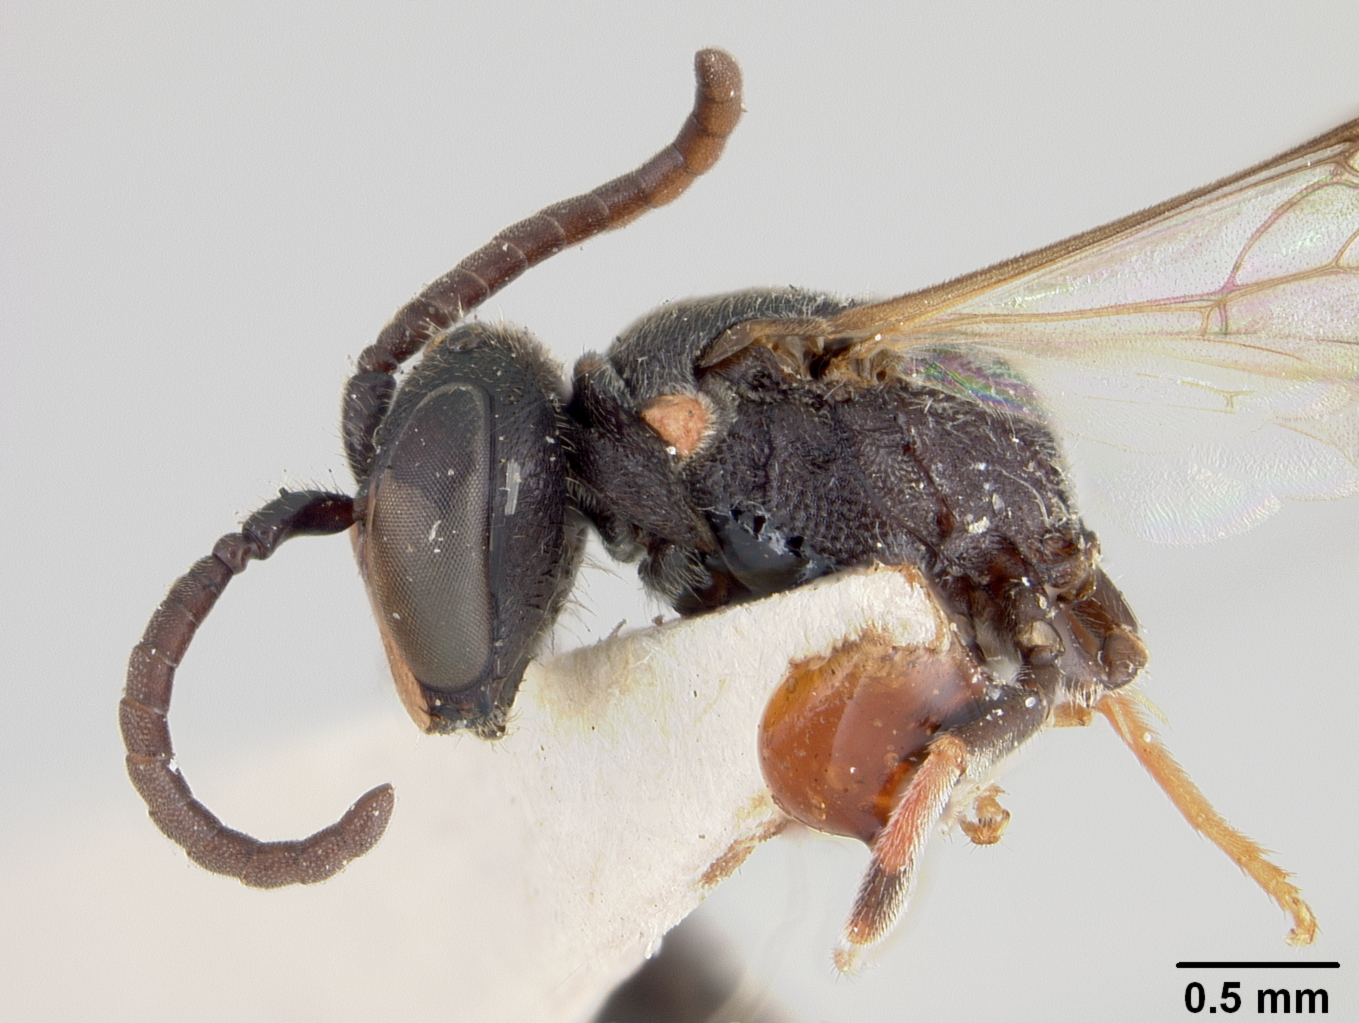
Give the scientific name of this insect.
Prosopis minyra
